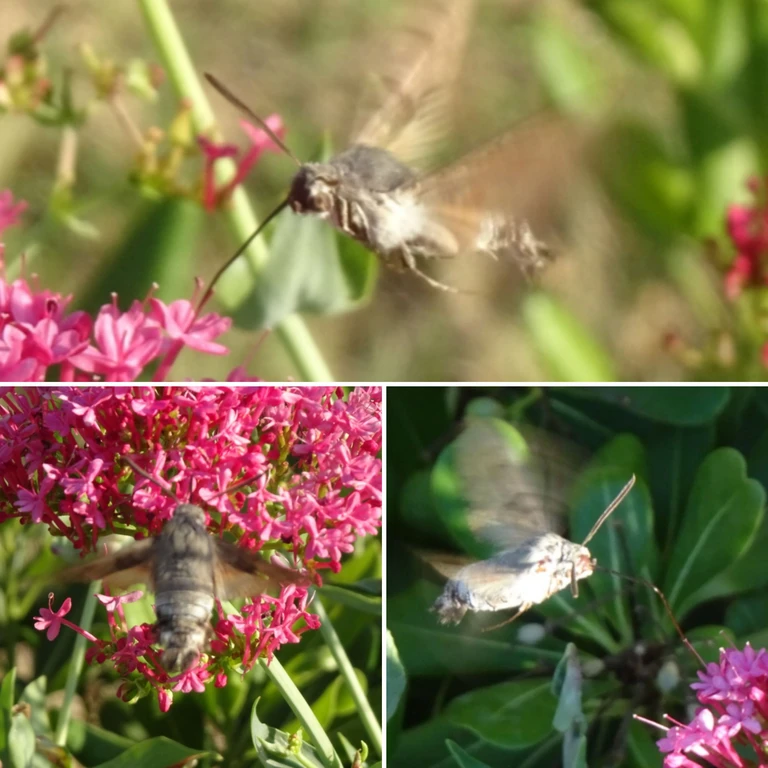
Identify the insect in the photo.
Macroglossum stellatarum
